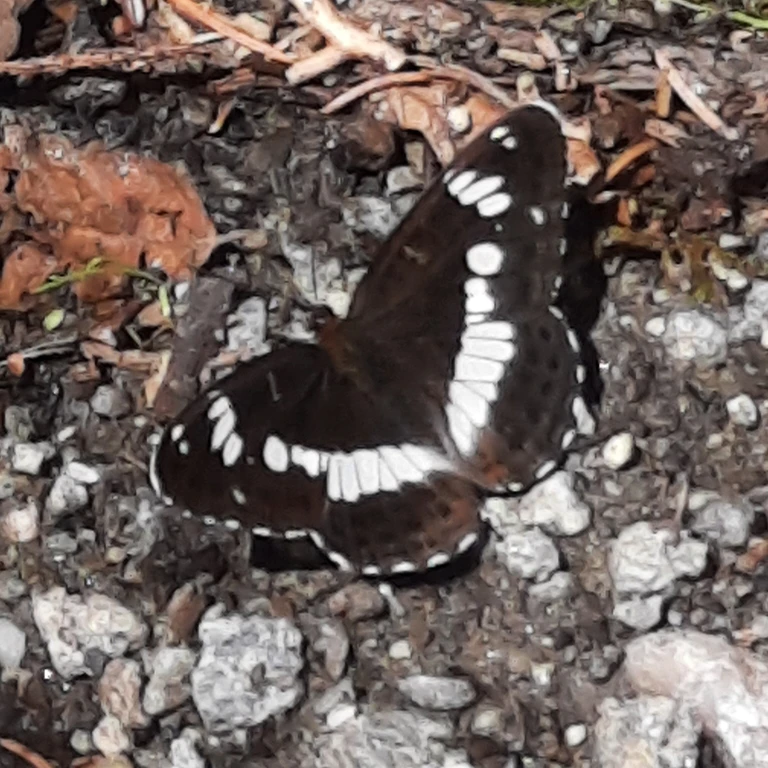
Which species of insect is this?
Limenitis camilla (also Ladoga camilla)
